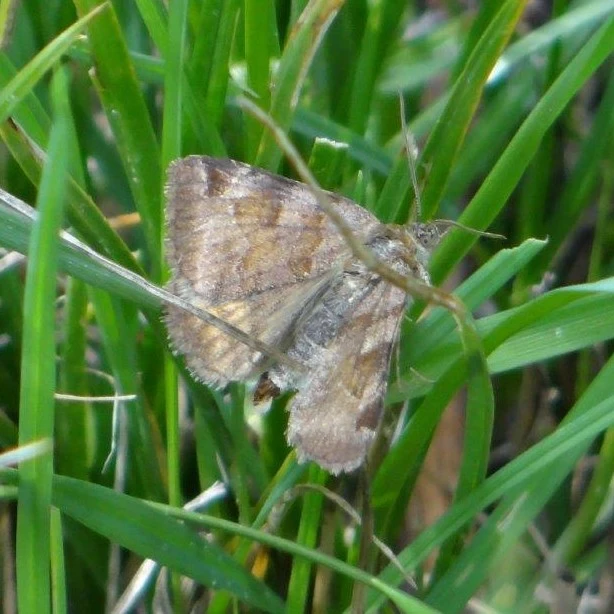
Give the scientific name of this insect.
Euclidia glyphica
